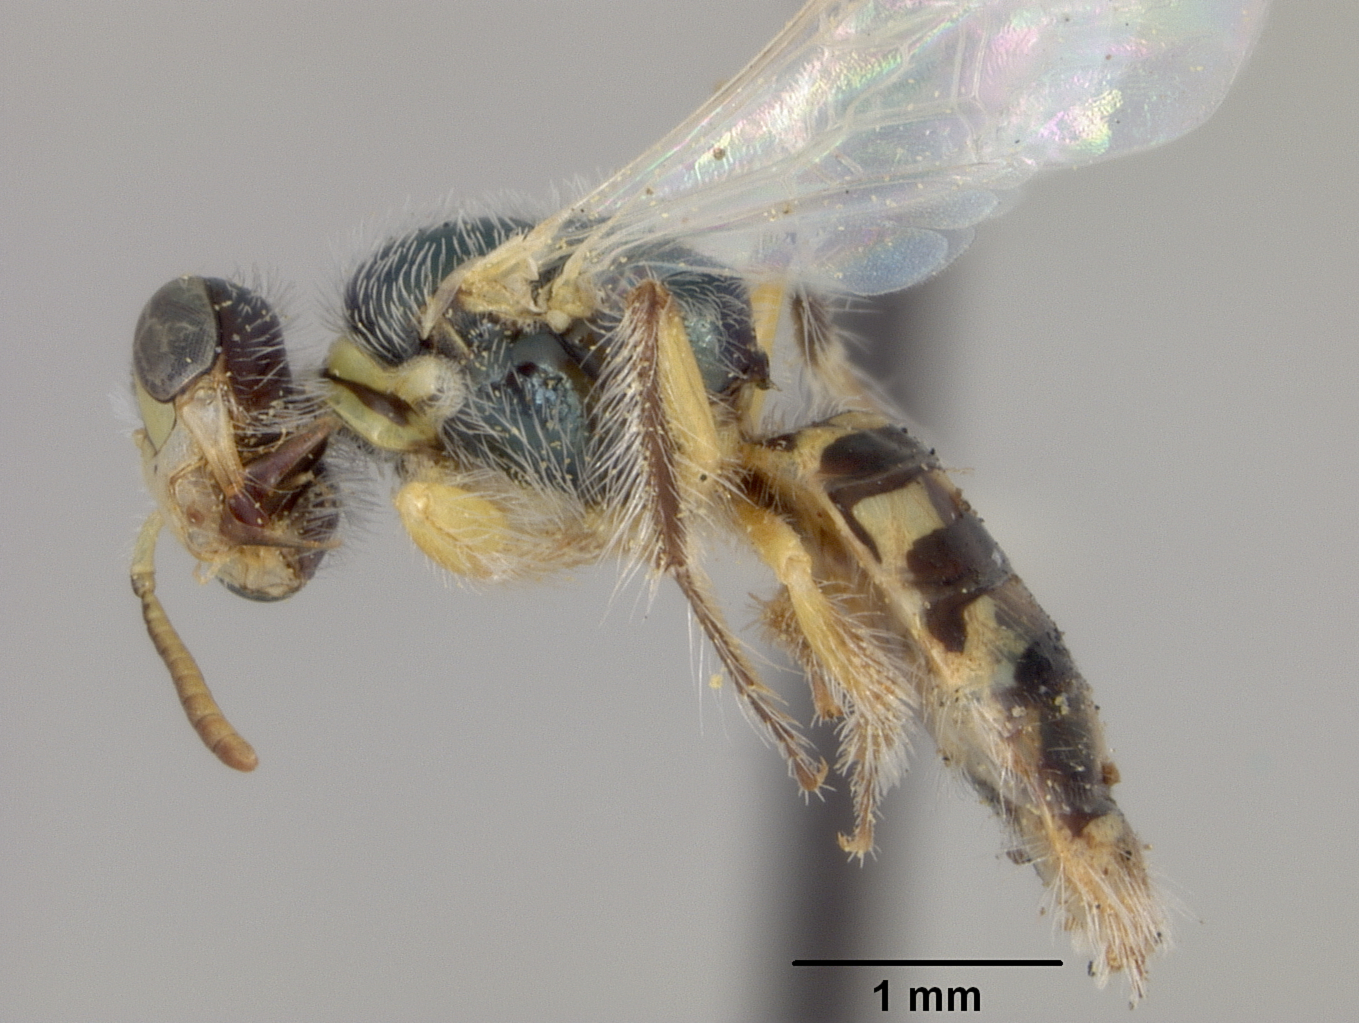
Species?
Perdita salicis
